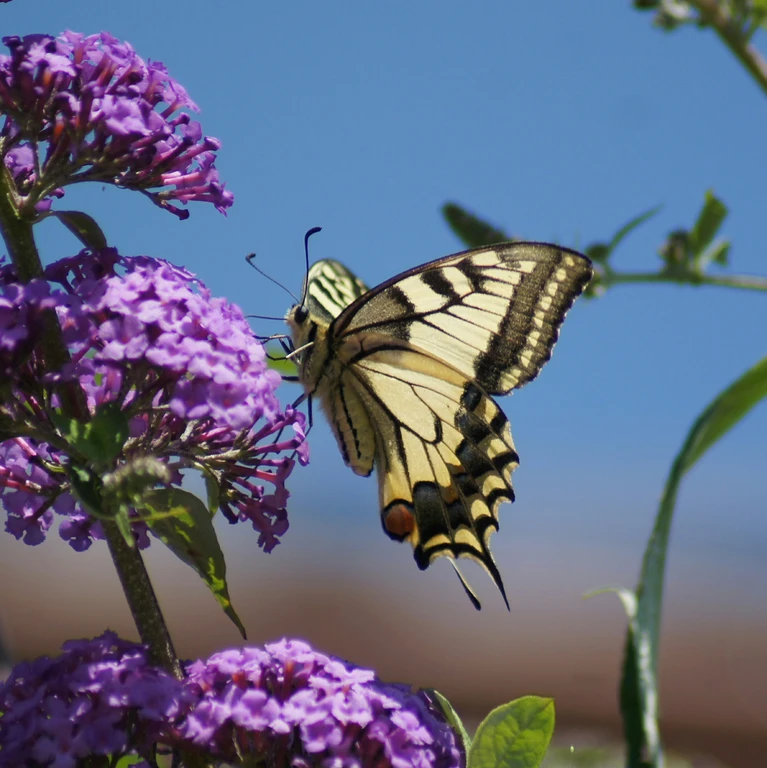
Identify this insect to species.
Papilio machaon
